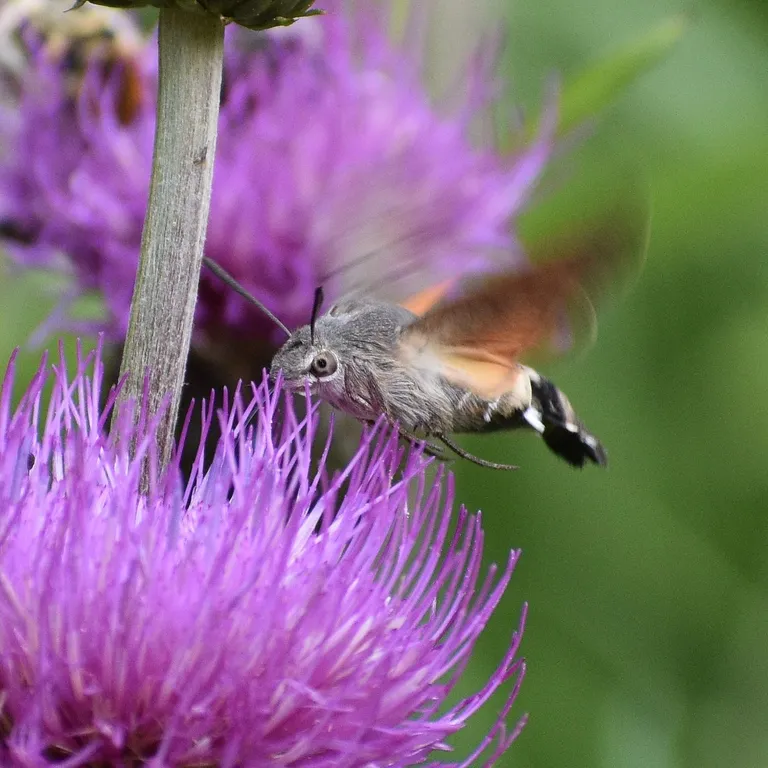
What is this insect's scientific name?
Macroglossum stellatarum
